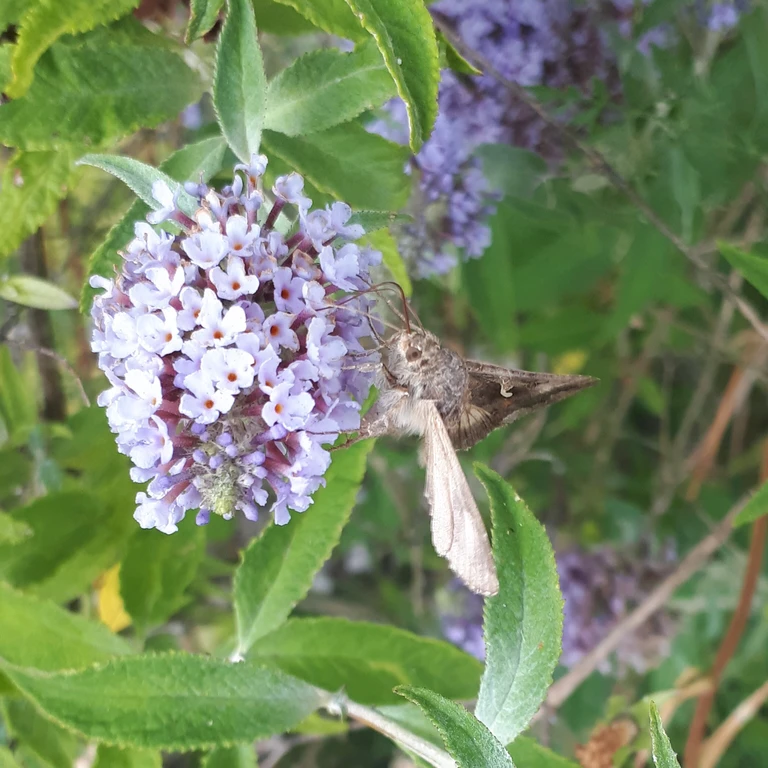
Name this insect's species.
Autographa gamma
